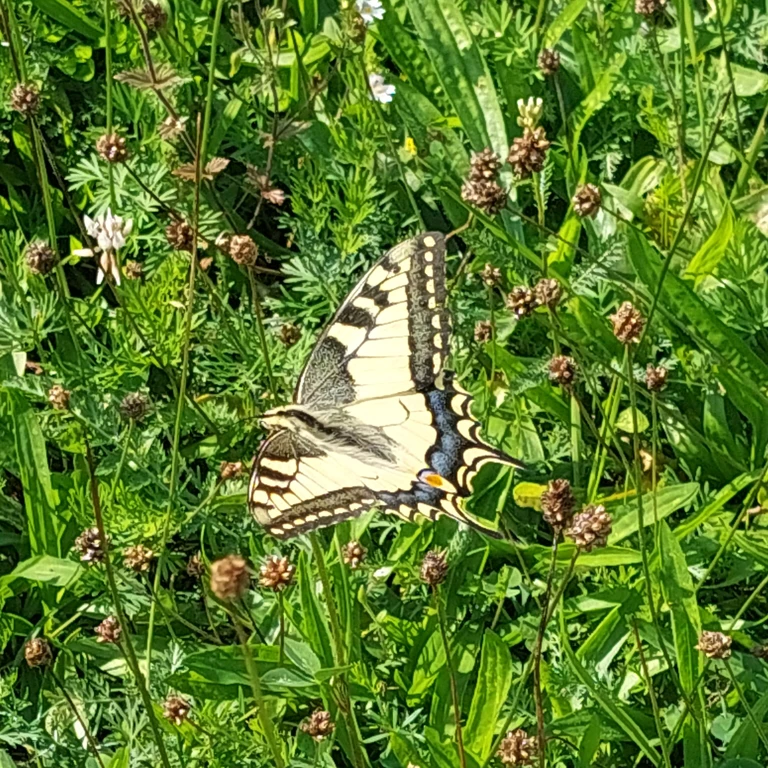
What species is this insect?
Papilio machaon
